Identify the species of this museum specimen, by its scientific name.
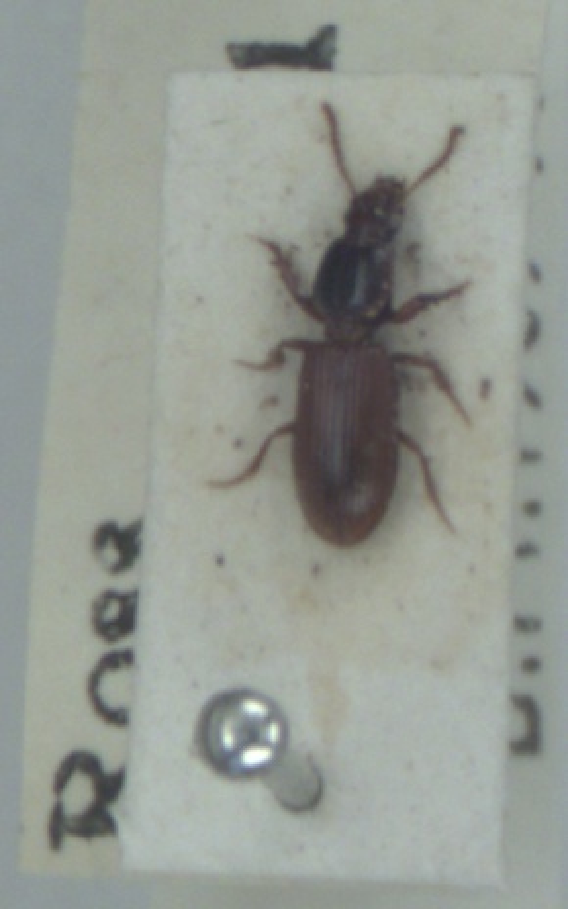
Clivina collaris
